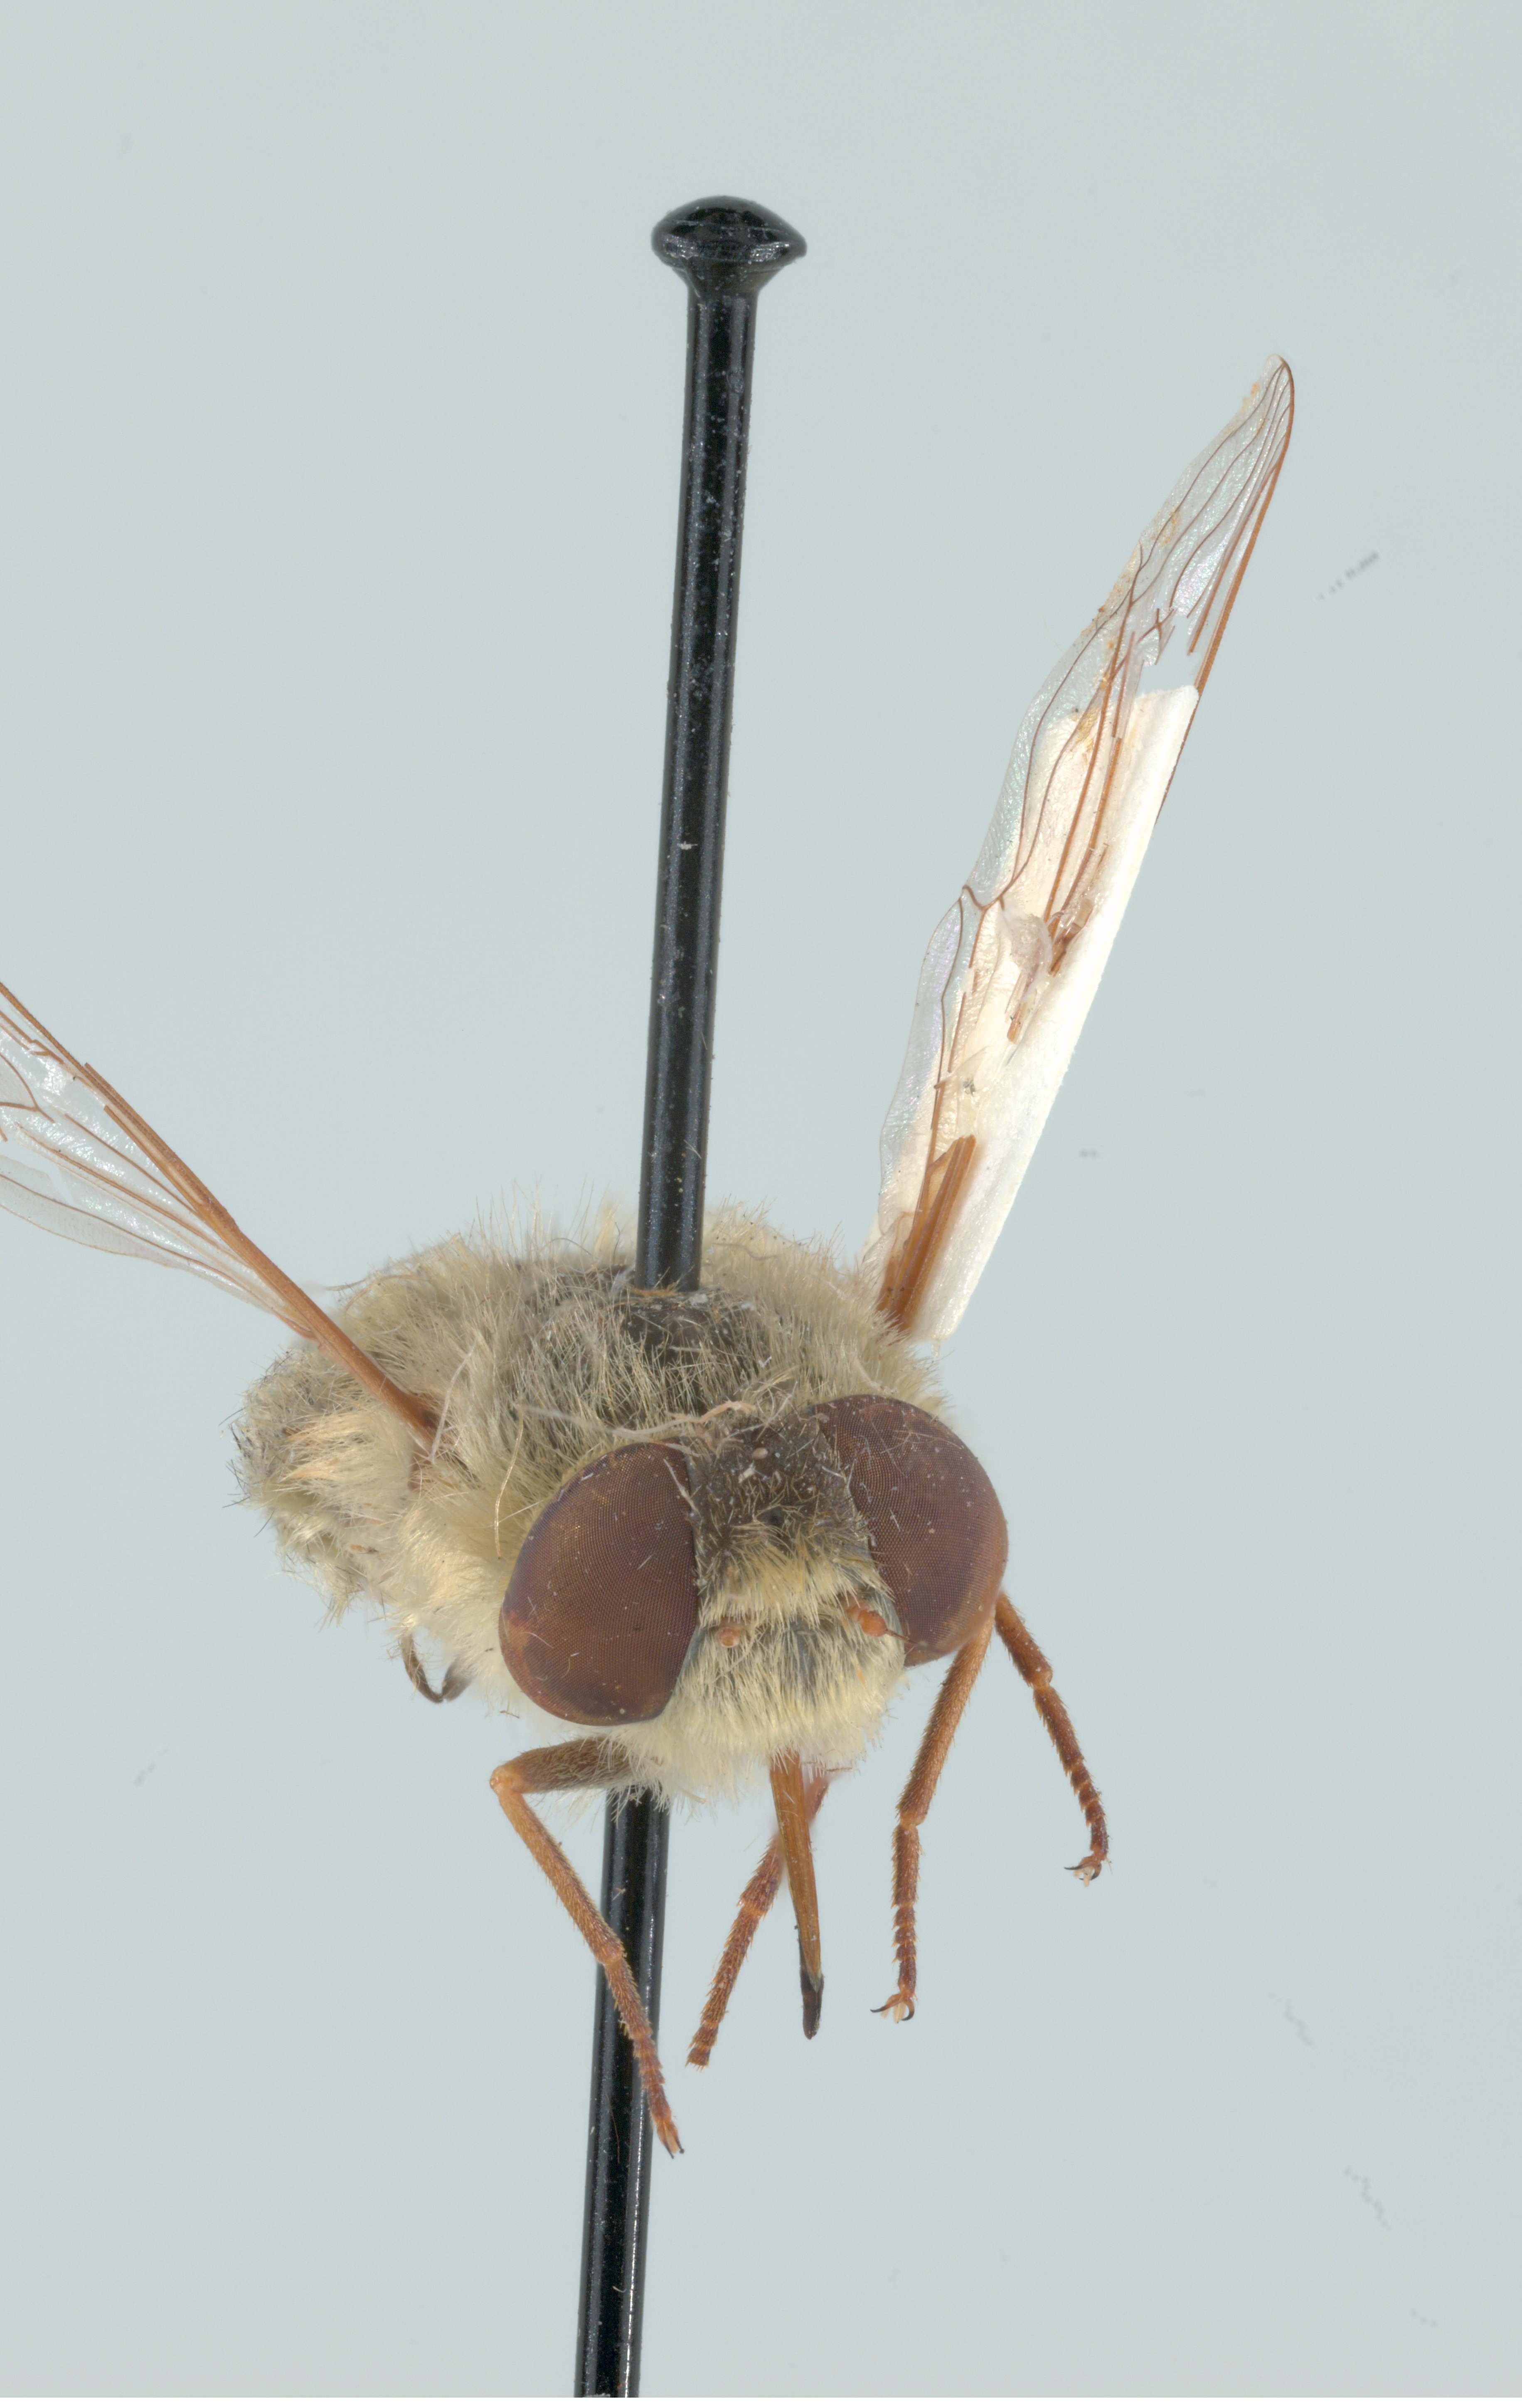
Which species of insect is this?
Neorhynchocephalus sackenii
